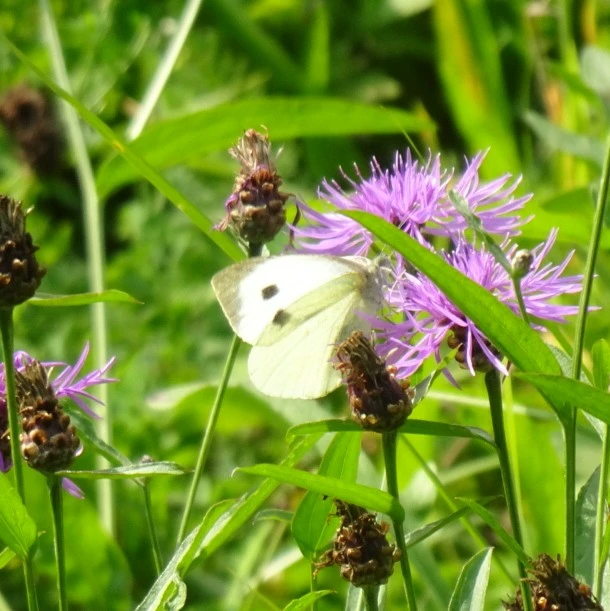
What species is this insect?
Pieris brassicae
